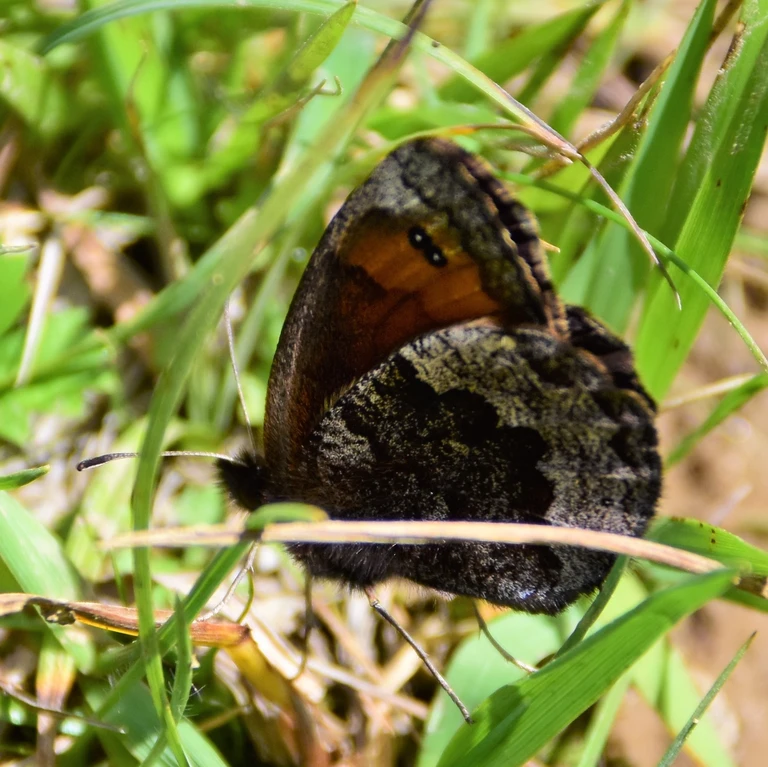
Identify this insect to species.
Erebia pronoe
